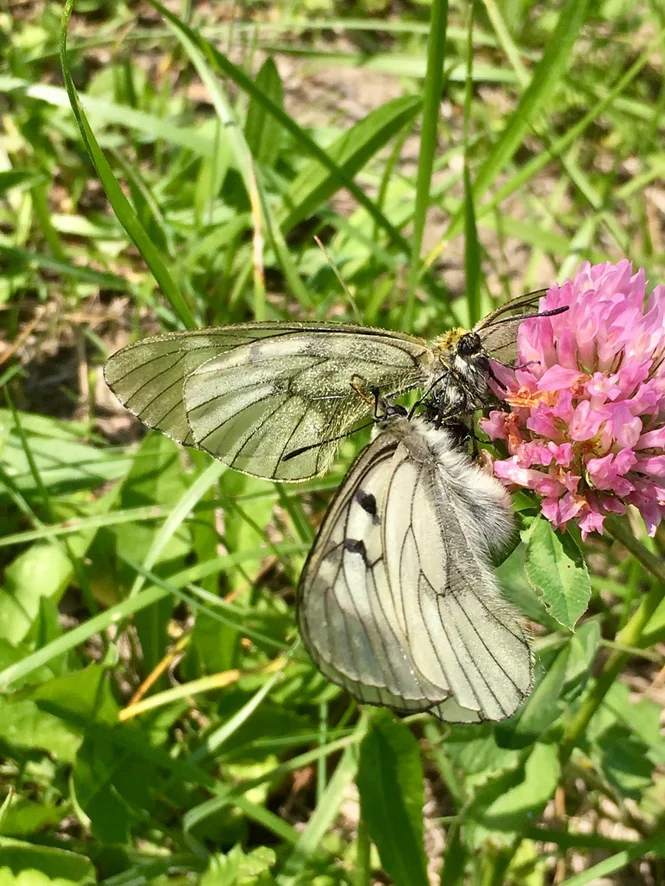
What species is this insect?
Parnassius mnemosyne
